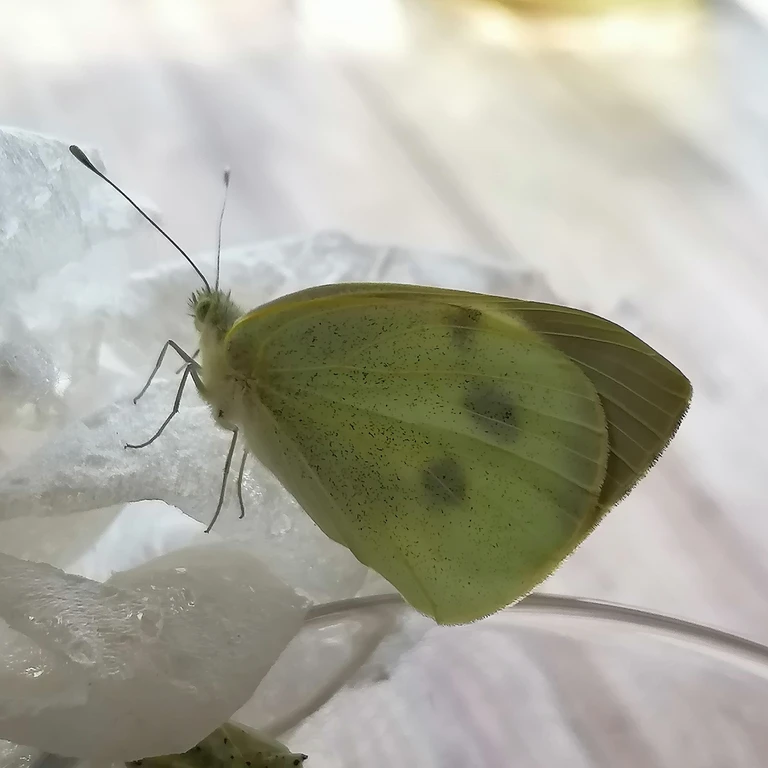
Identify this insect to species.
Pieris brassicae
